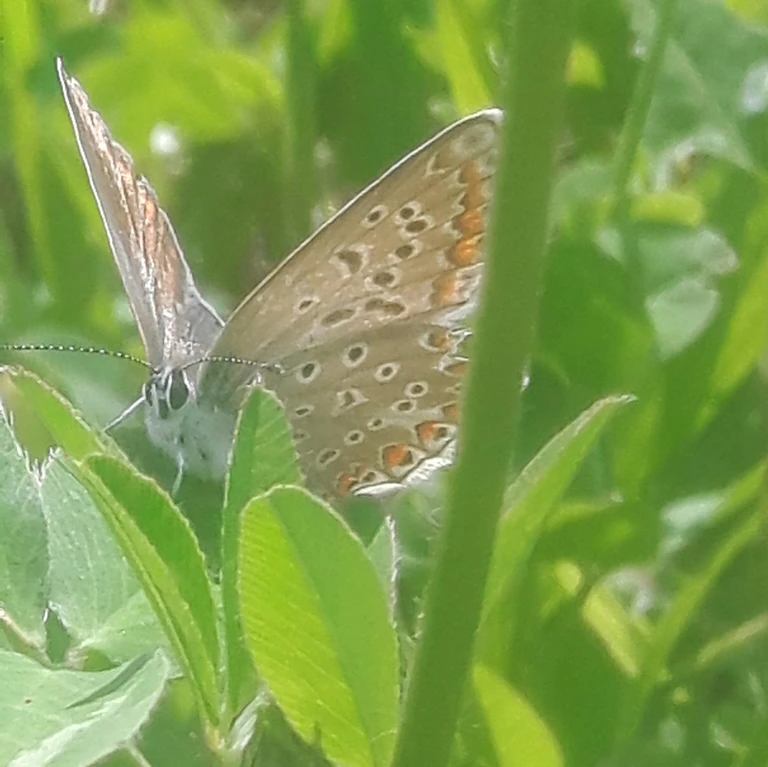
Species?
Polyommatus icarus
